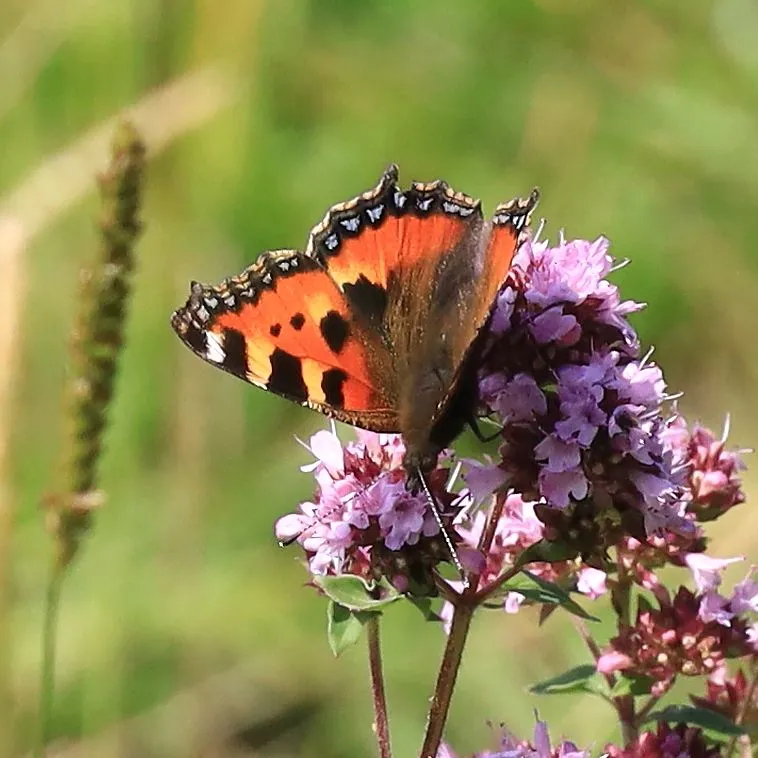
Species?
Aglais urticae
